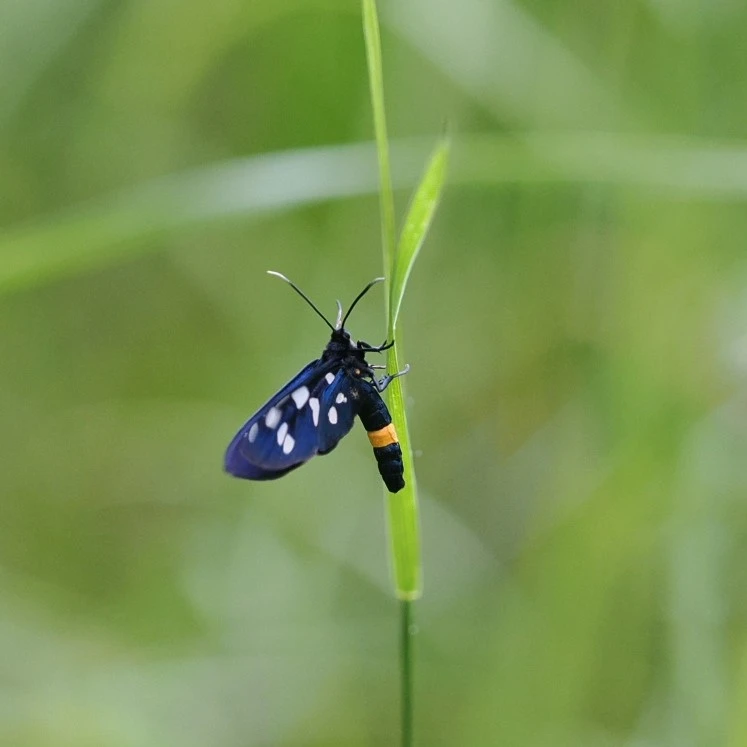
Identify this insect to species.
Amata phegea
